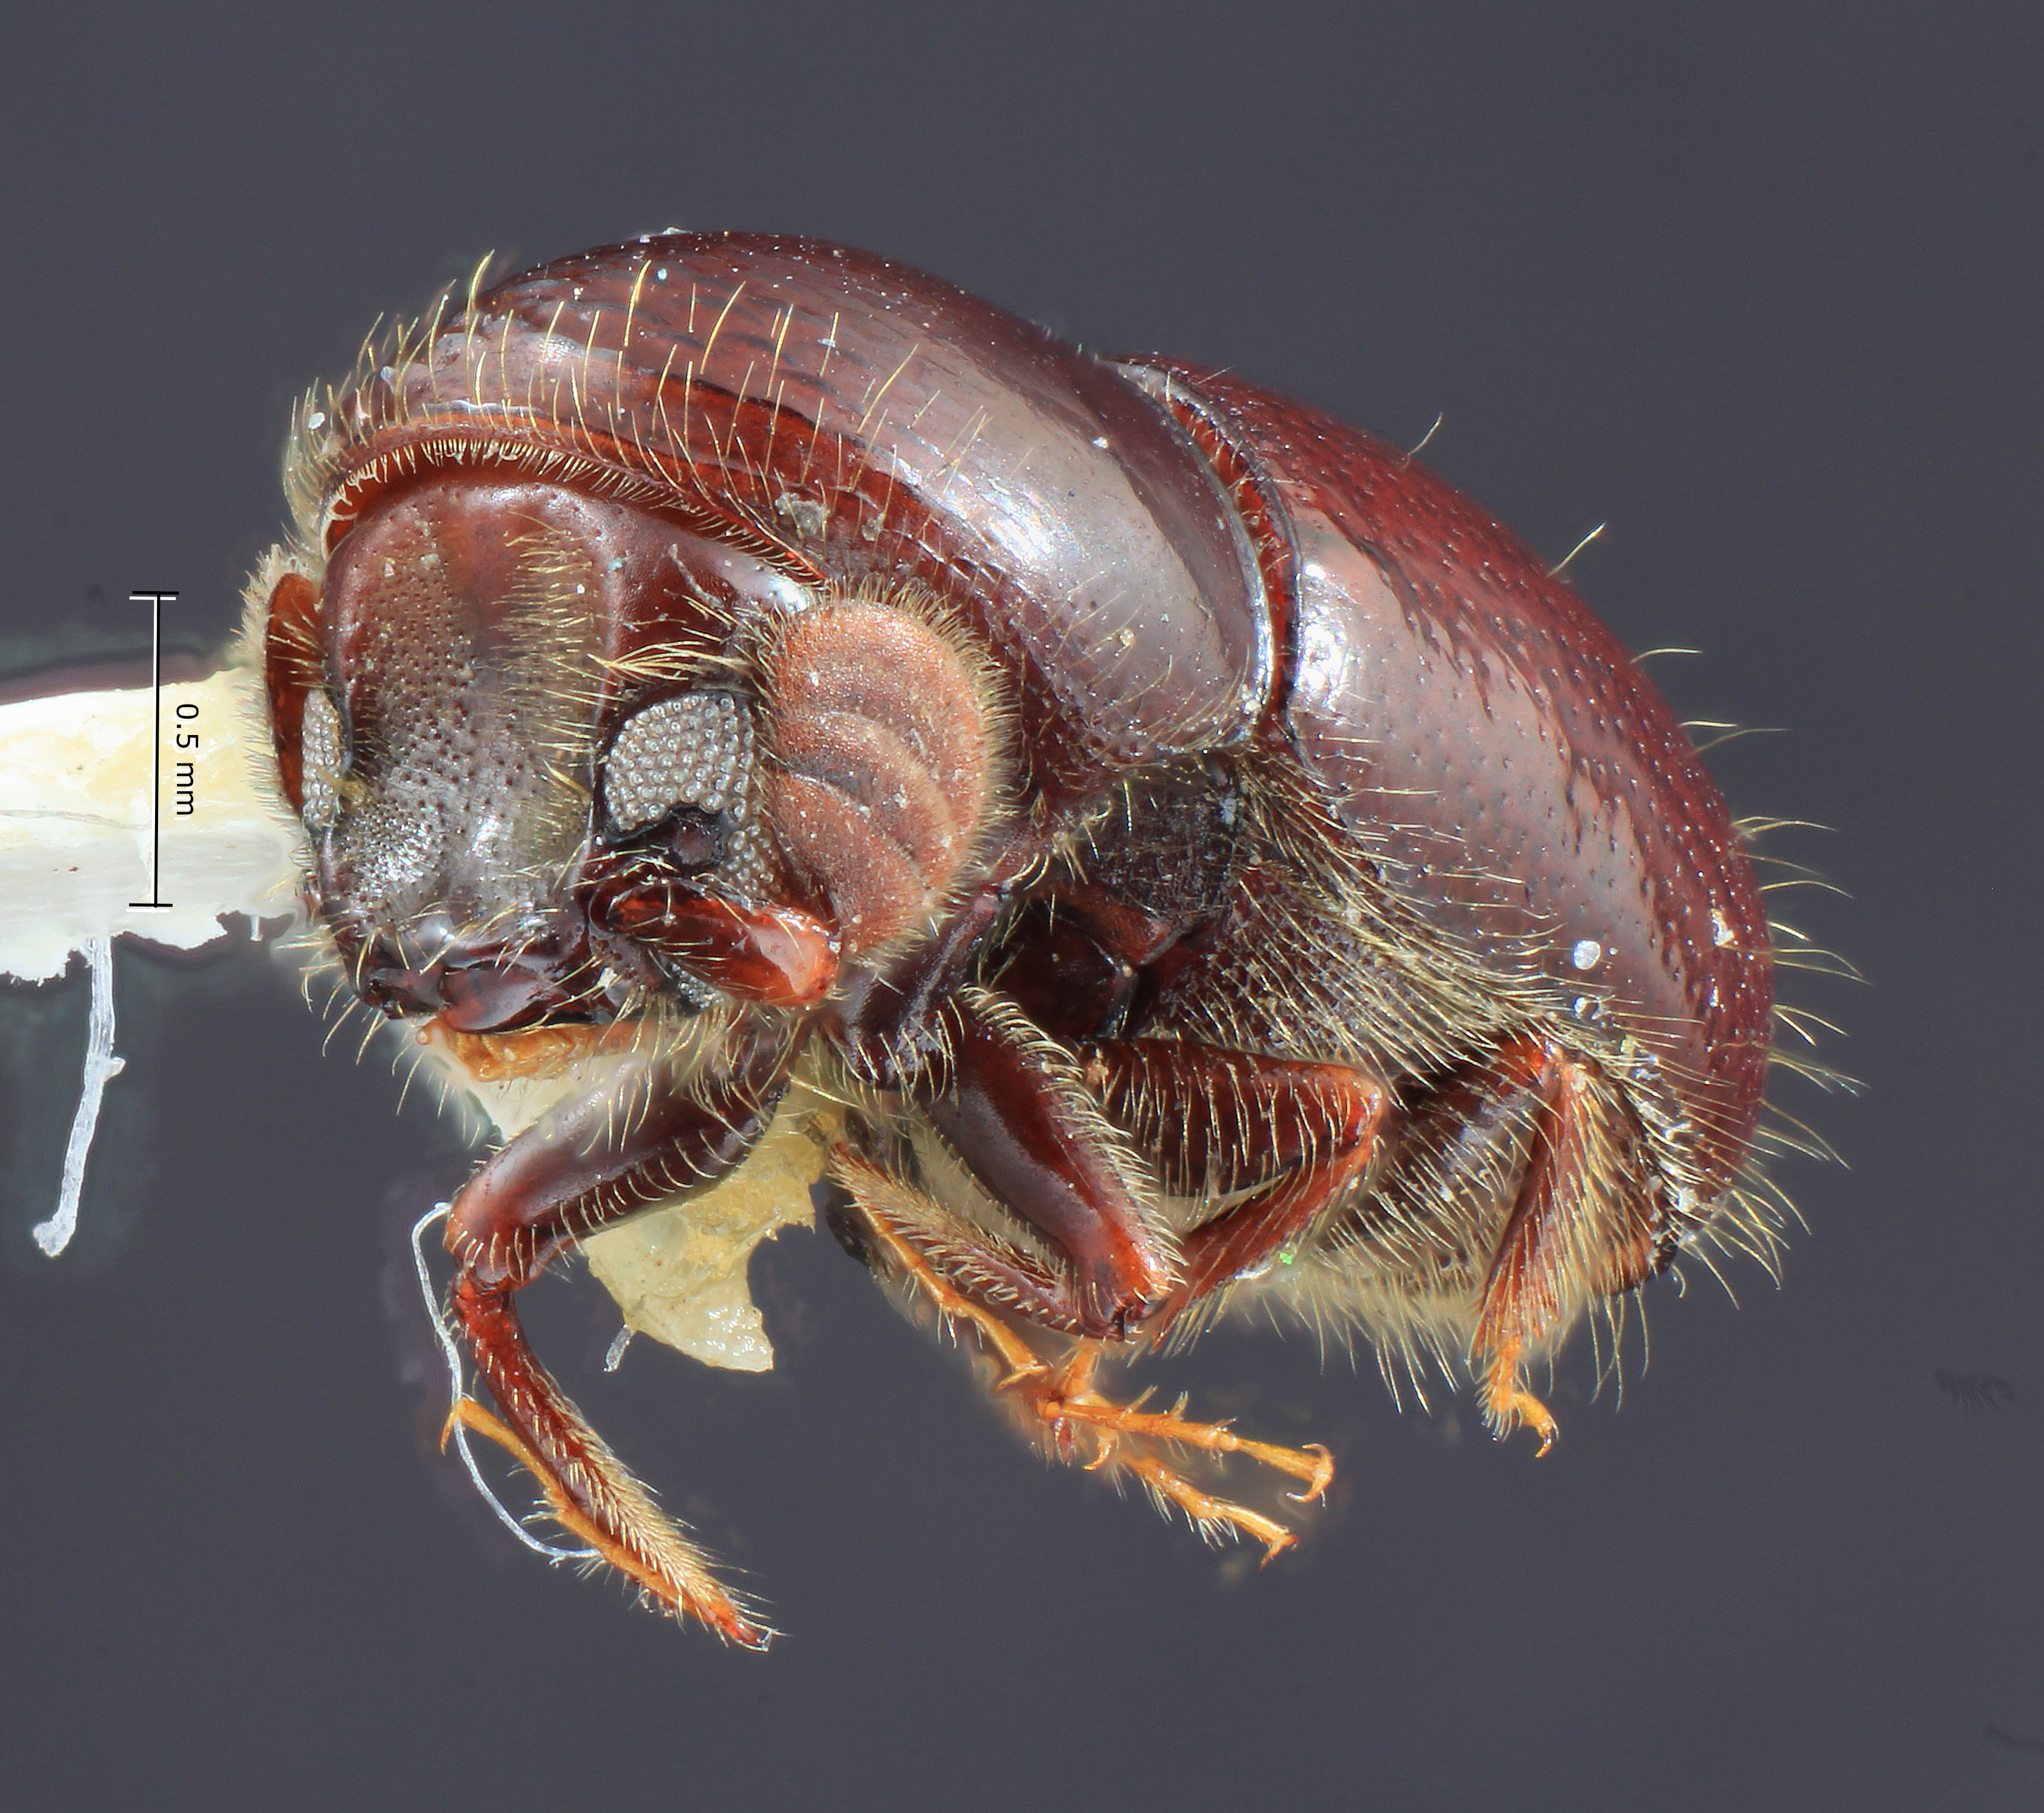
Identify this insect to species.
Corthylus panamensis
